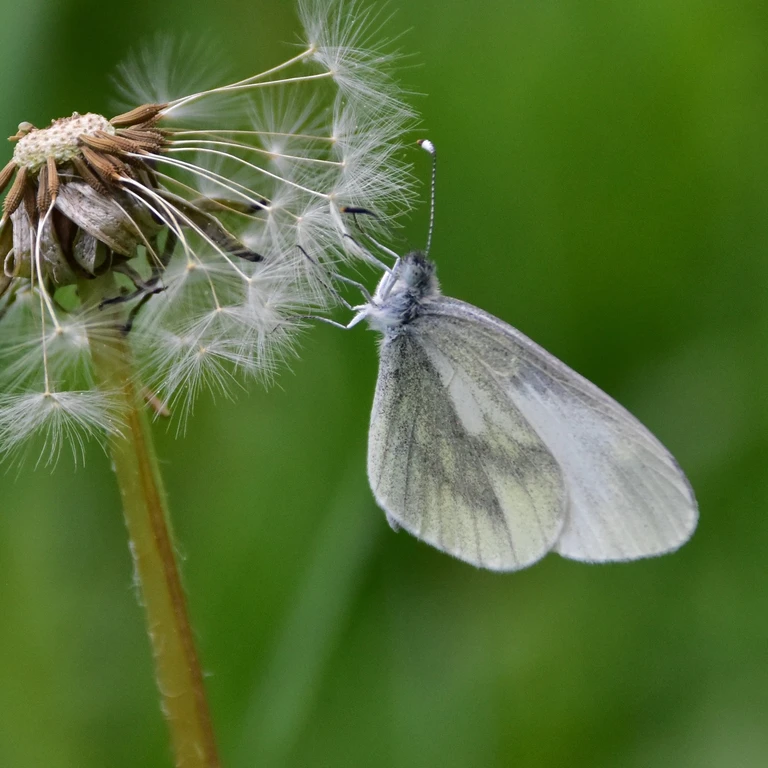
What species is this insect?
Leptidea sinapis/juvernica
